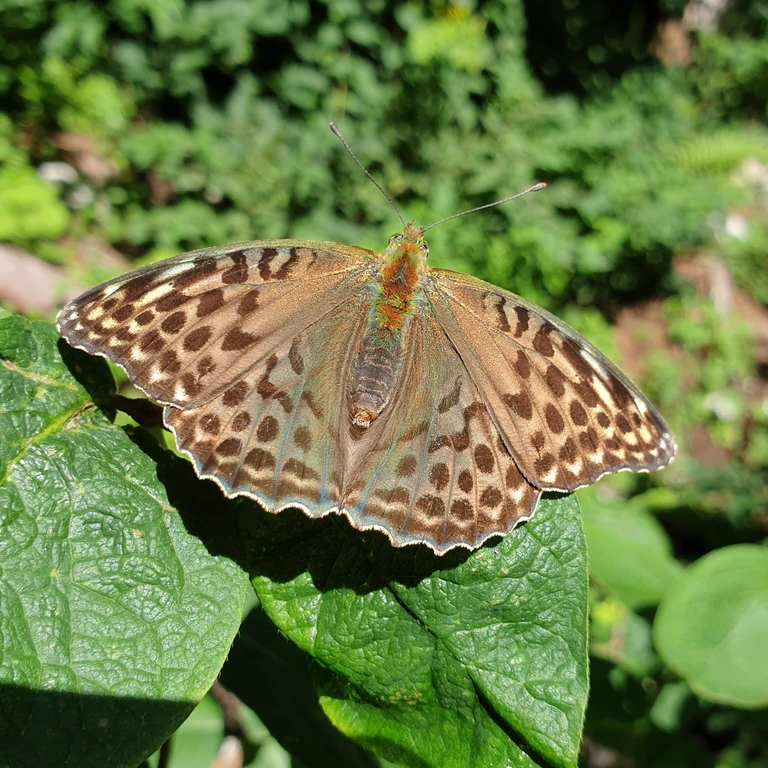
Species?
Argynnis paphia
